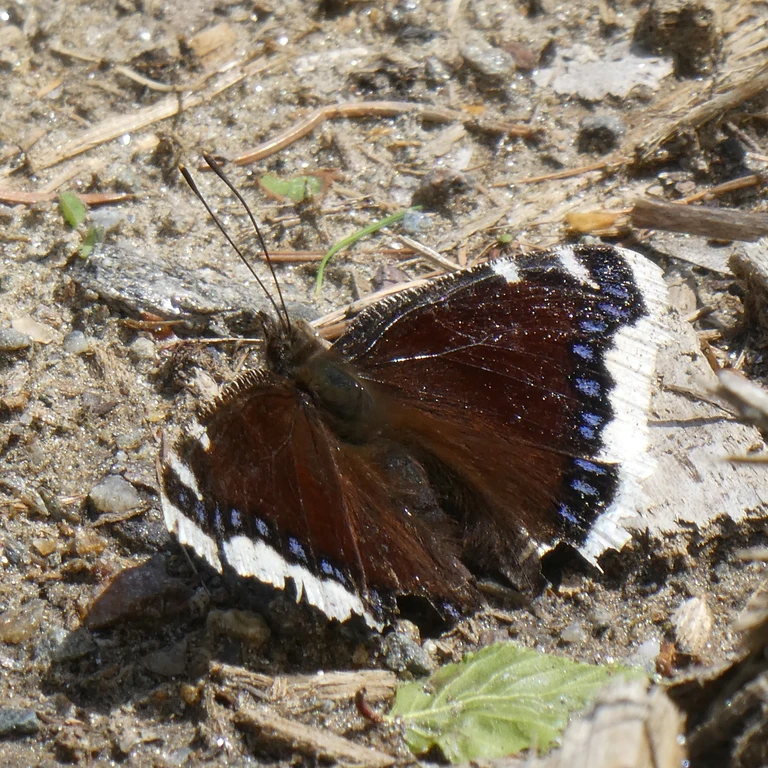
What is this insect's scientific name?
Nymphalis antiopa
